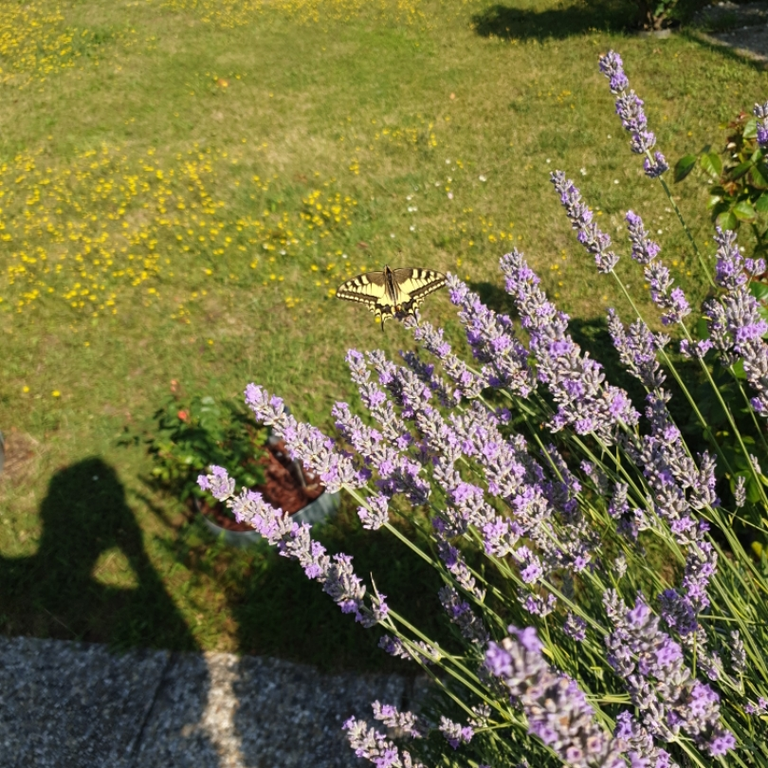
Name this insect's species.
Papilio machaon
